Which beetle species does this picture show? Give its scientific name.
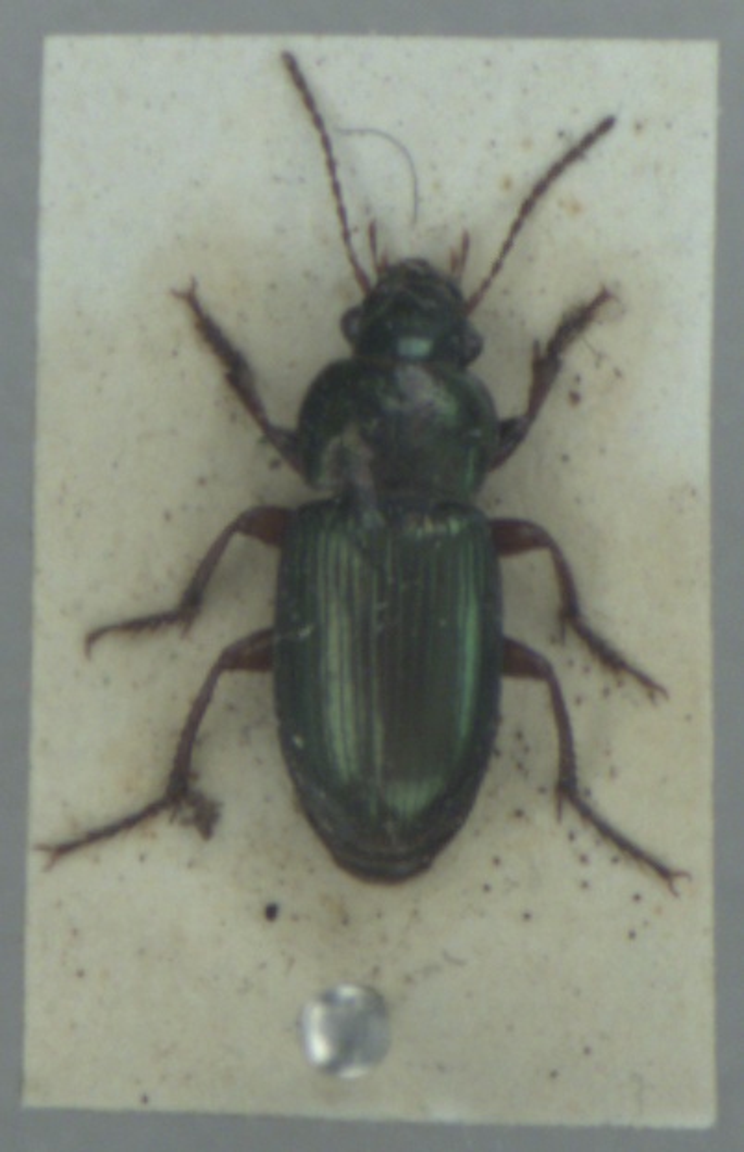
Harpalus affinis
